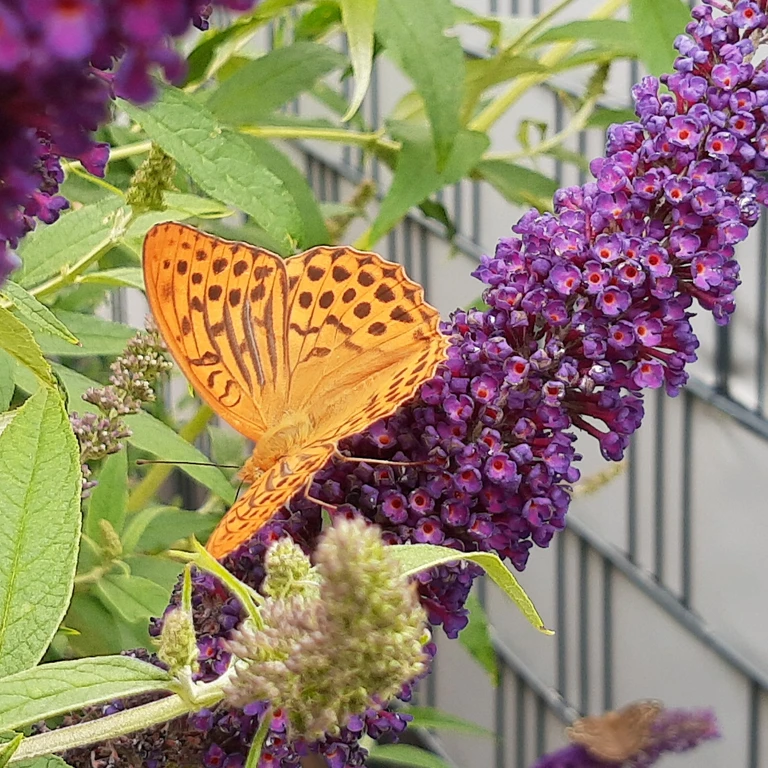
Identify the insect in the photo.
Argynnis paphia
